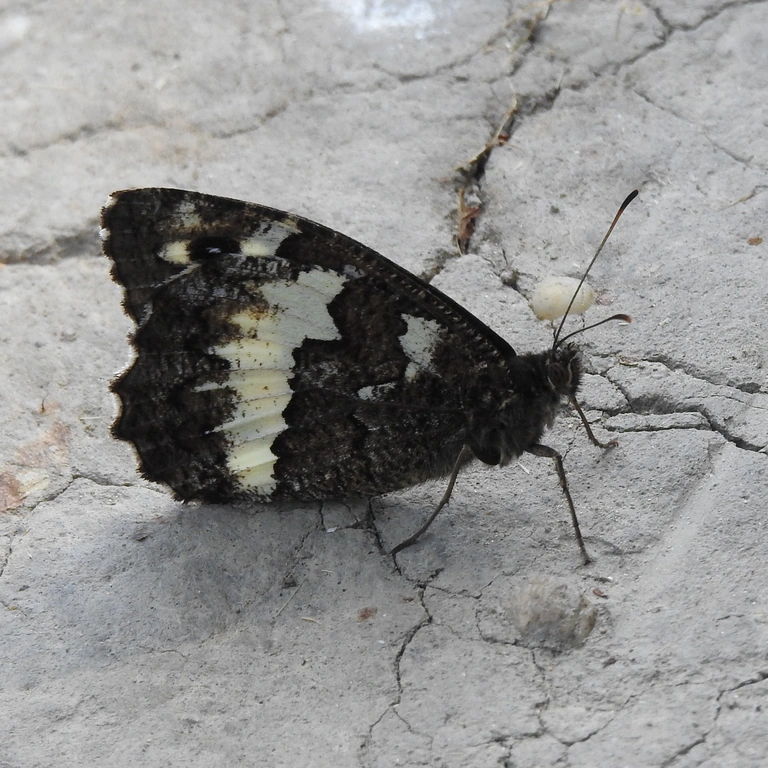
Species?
Brintesia circe
